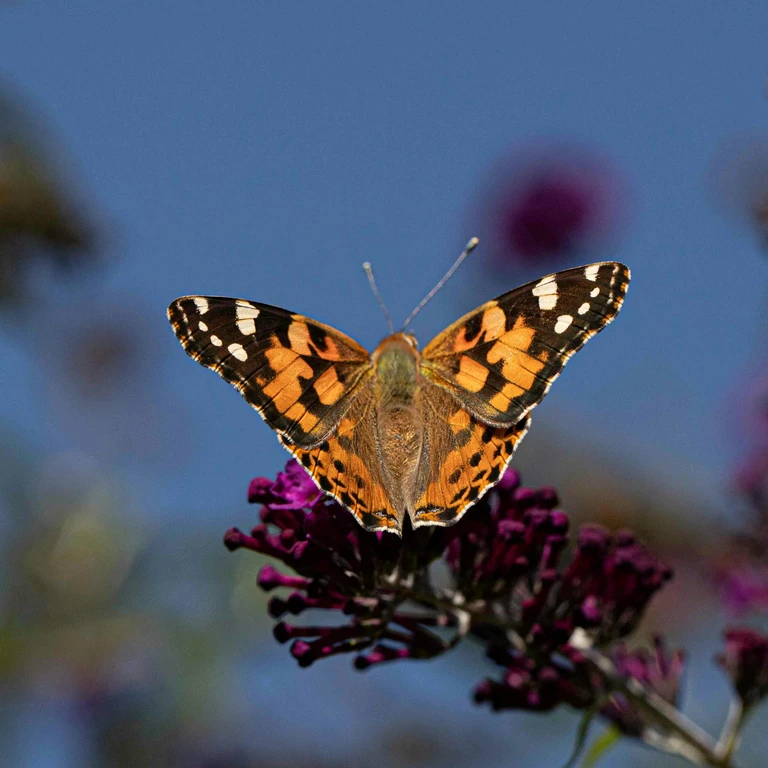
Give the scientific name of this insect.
Vanessa cardui
